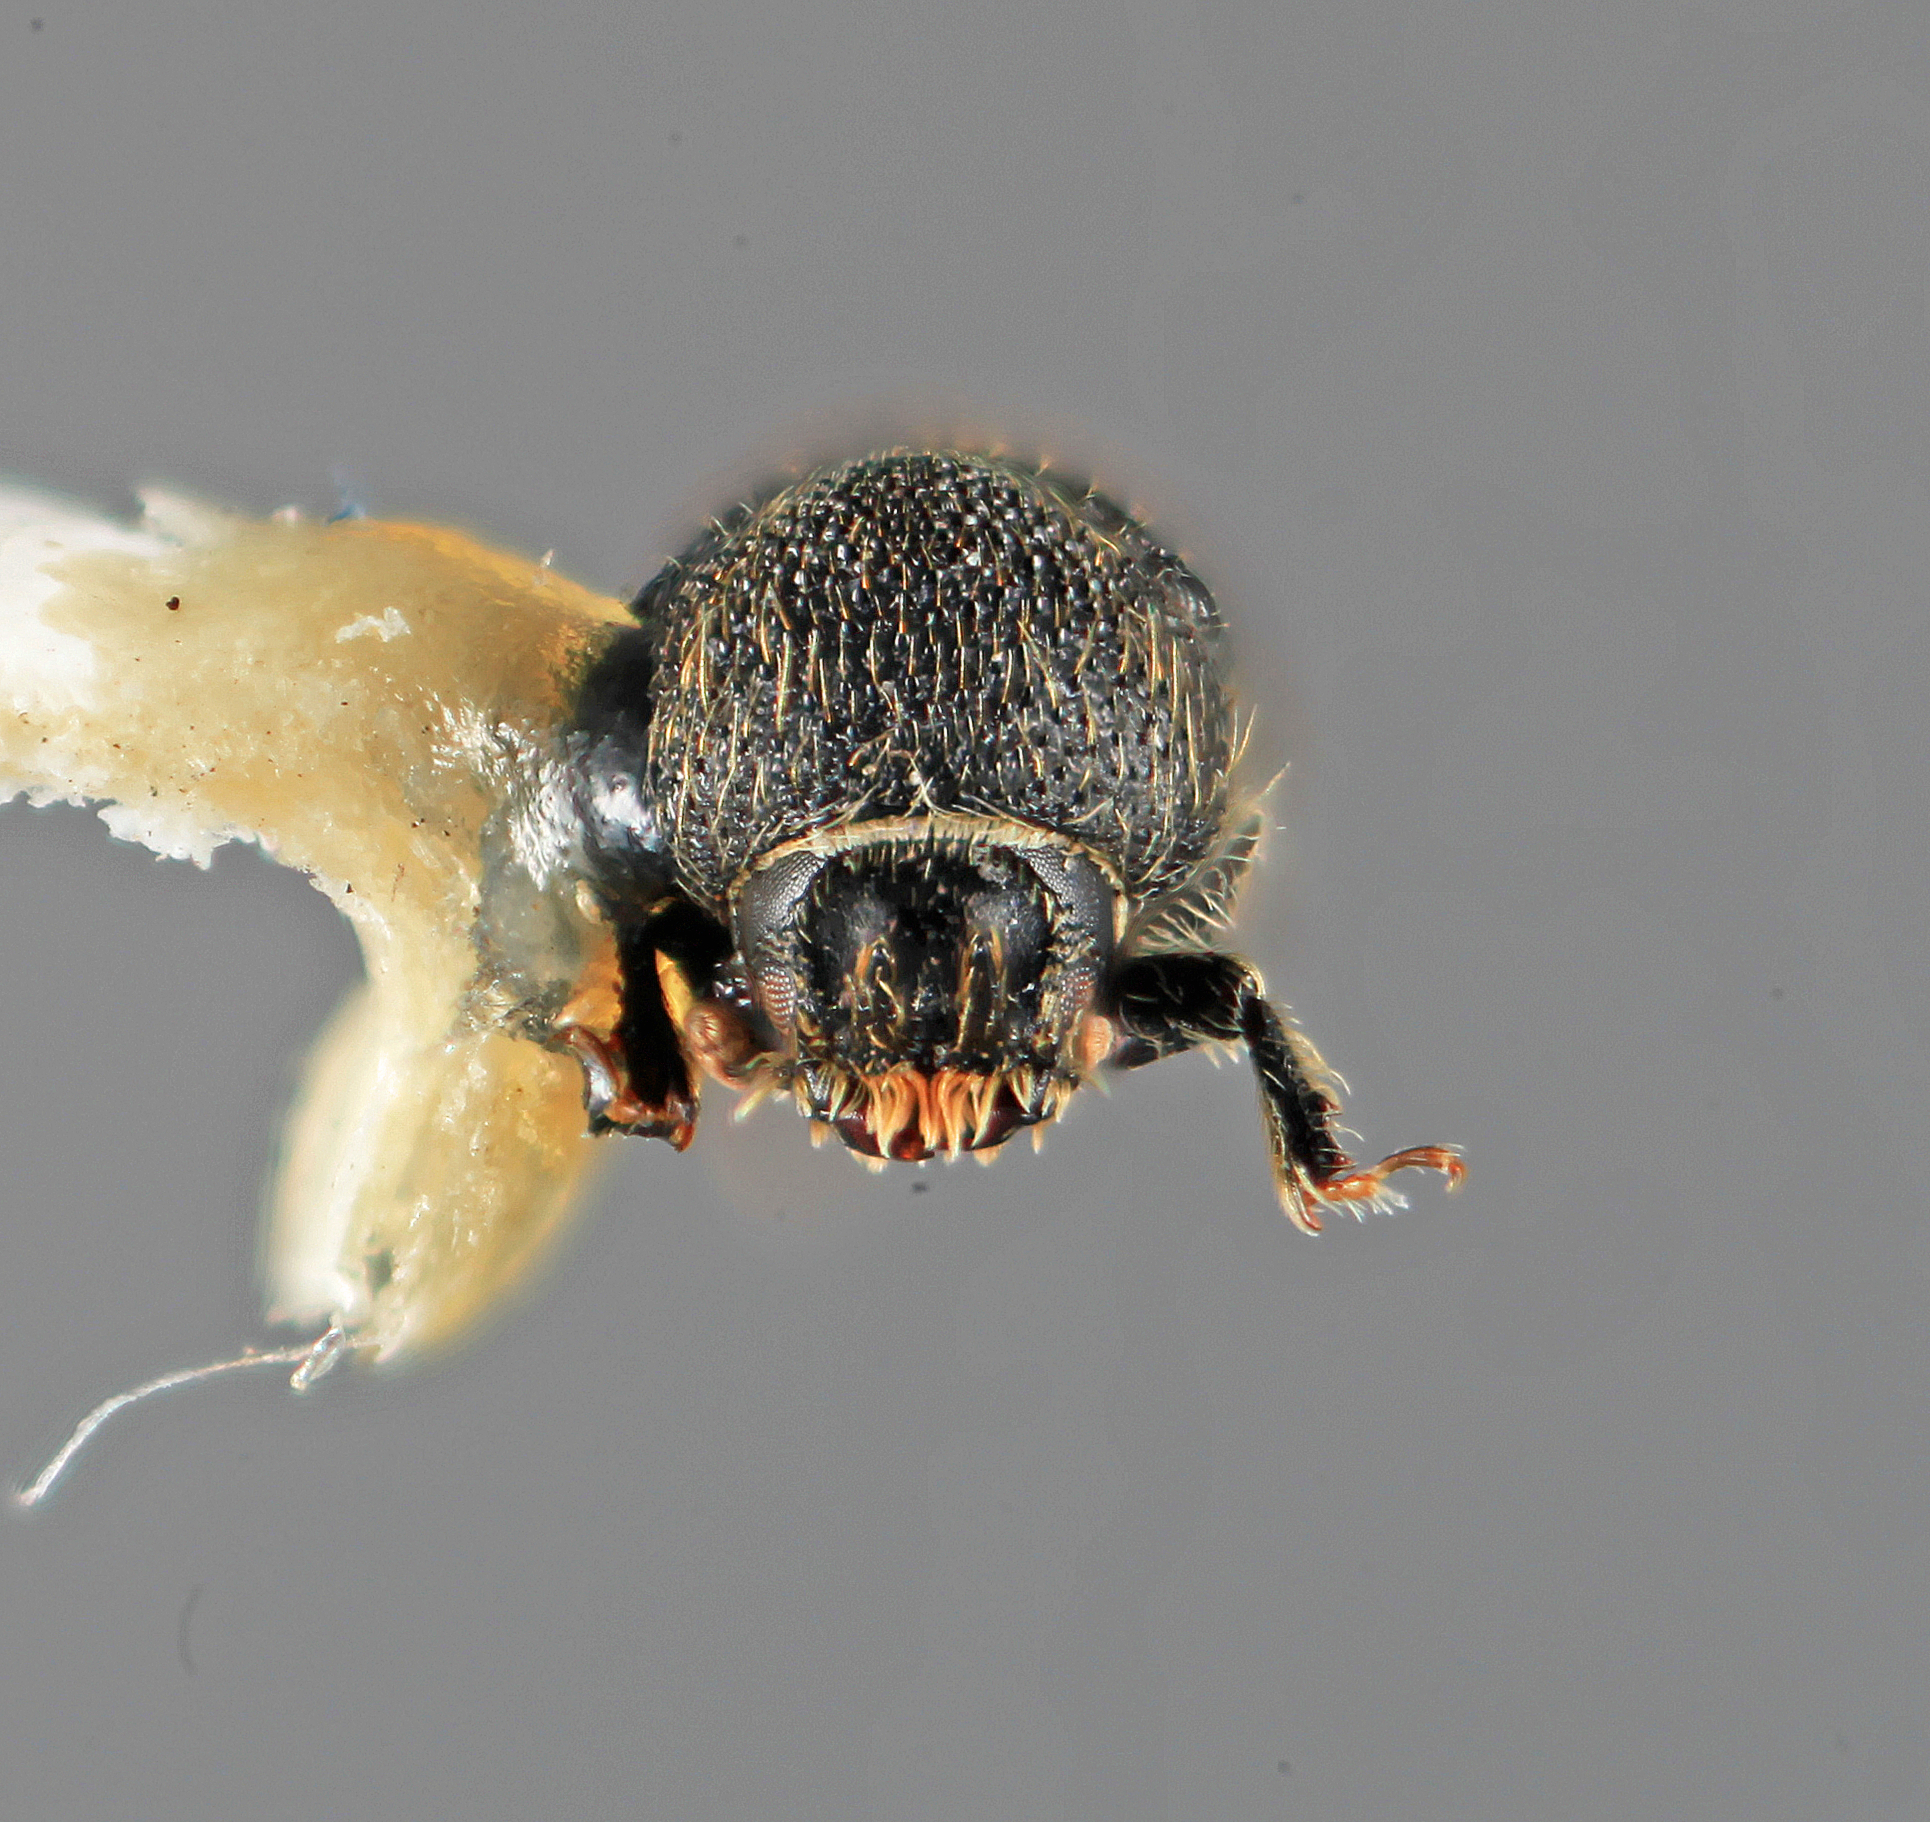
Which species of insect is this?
Cactopinus mexicanus
